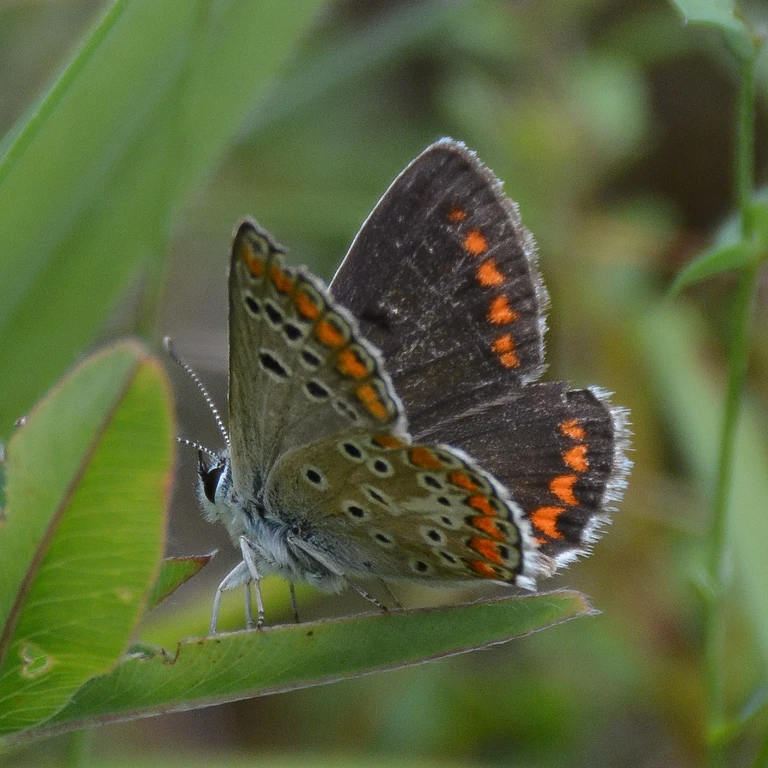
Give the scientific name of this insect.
Aricia agestis/artaxerxes
